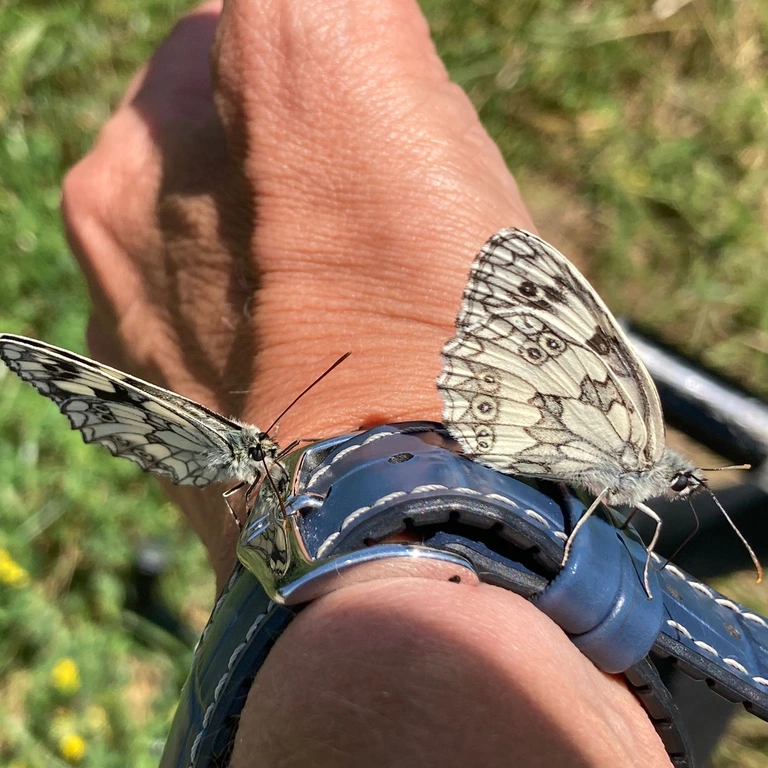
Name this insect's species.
Melanargia galathea
